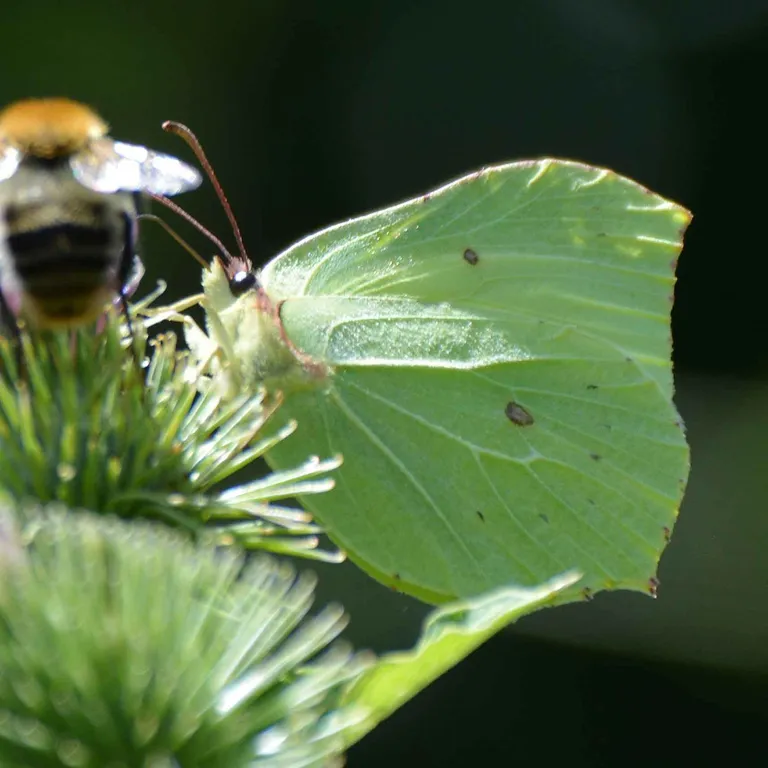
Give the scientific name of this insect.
Gonepteryx rhamni
